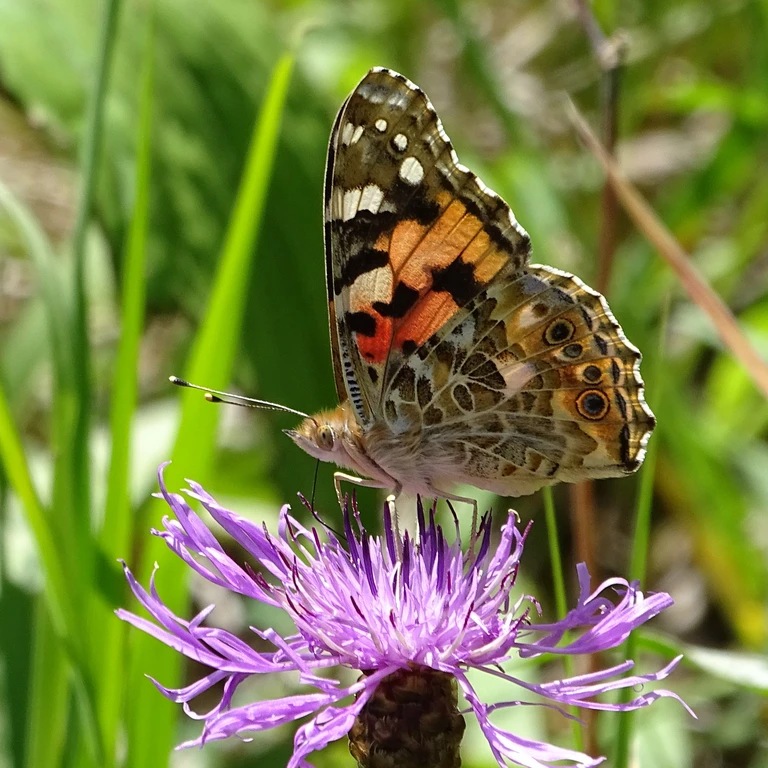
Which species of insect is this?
Vanessa cardui
